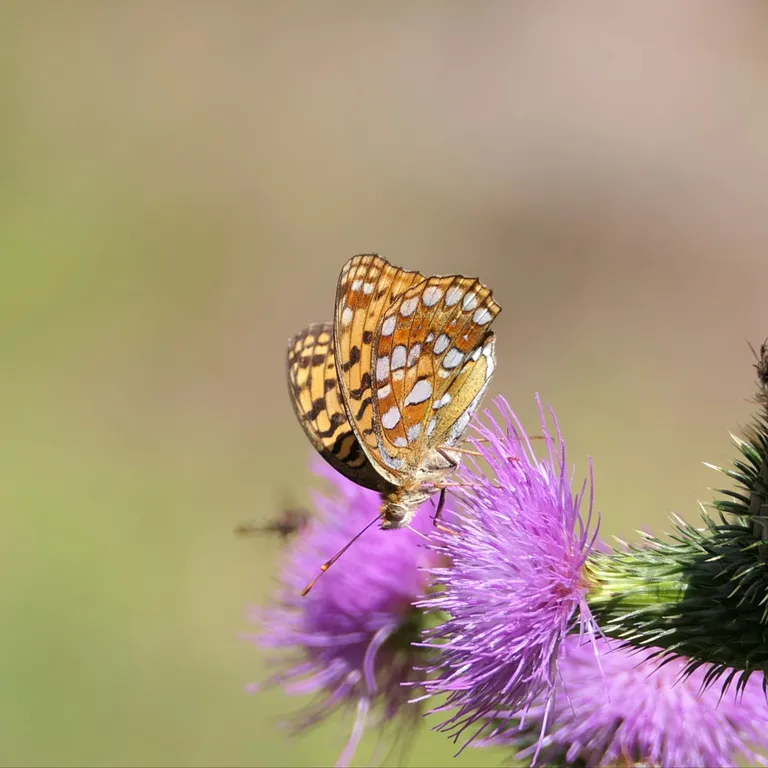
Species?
Fabriciana adippe
